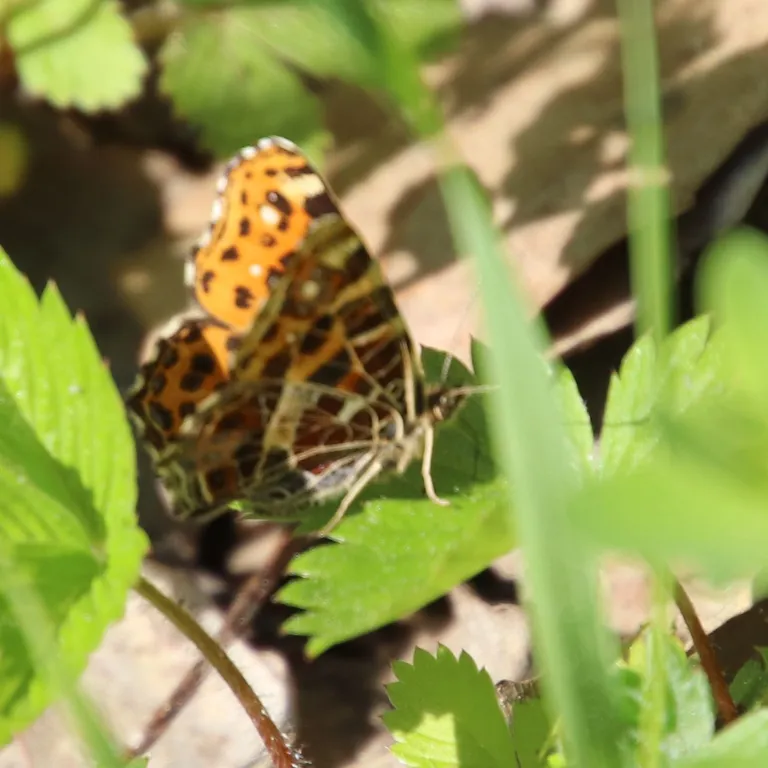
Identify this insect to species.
Araschnia levana
